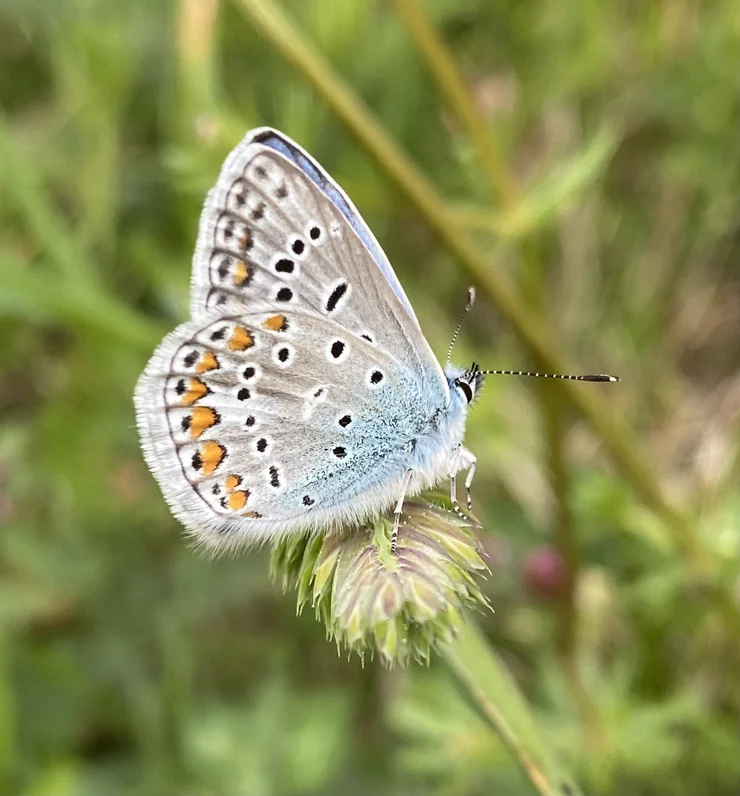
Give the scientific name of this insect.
Polyommatus icarus
